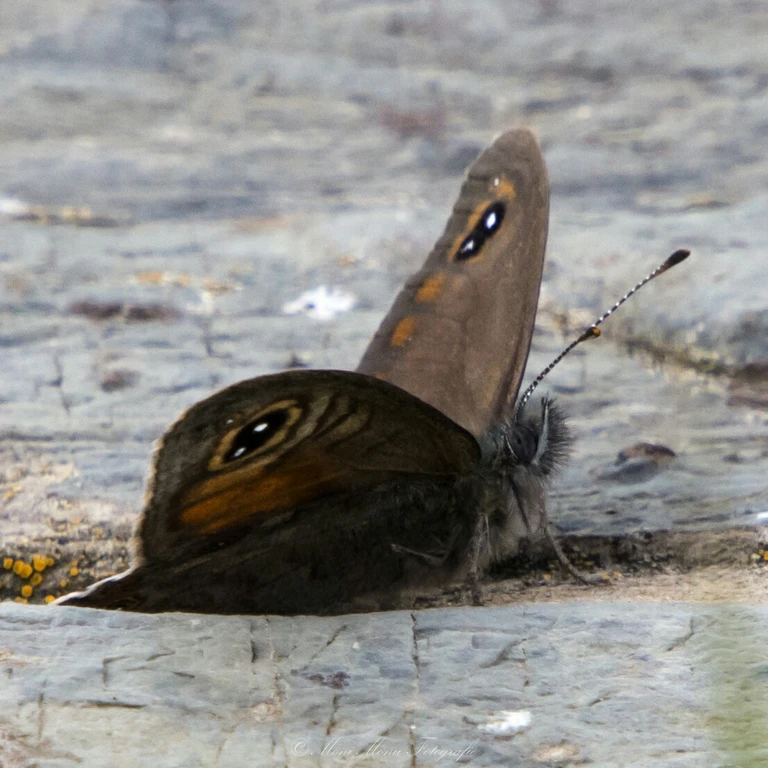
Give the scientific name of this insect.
Lasiommata maera (also Pararge maera)
